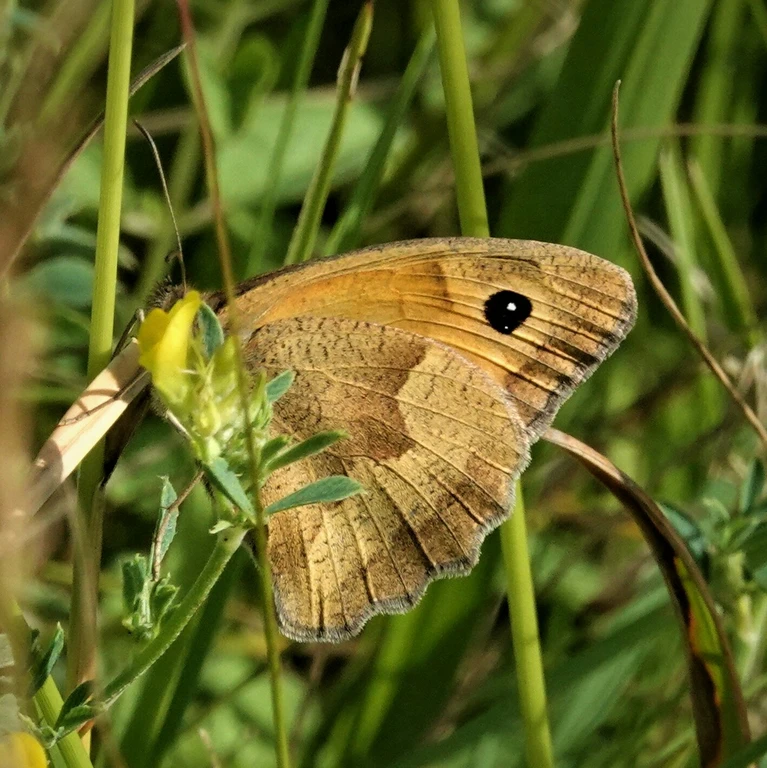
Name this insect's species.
Maniola jurtina
